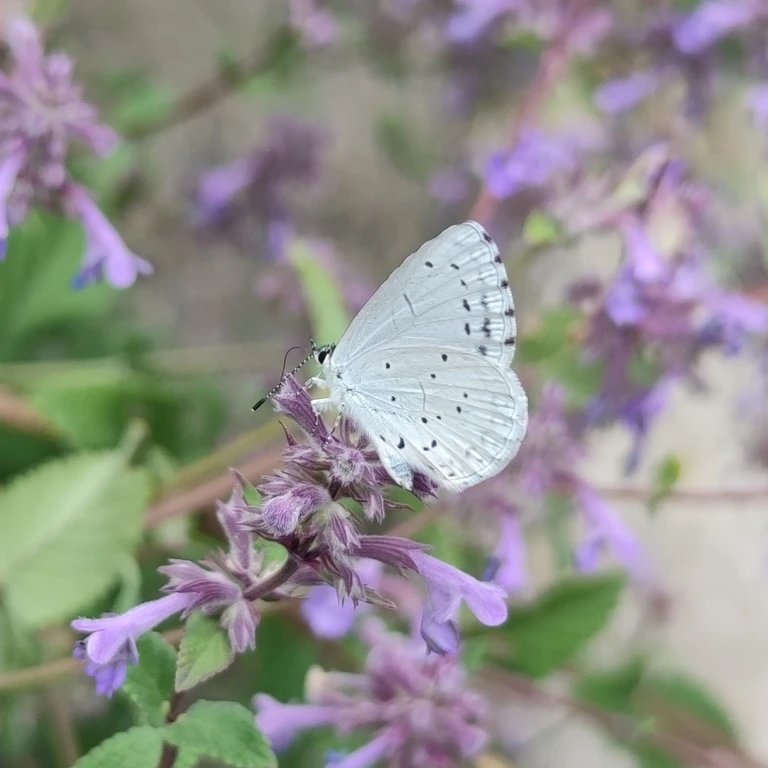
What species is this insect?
Celastrina argiolus
